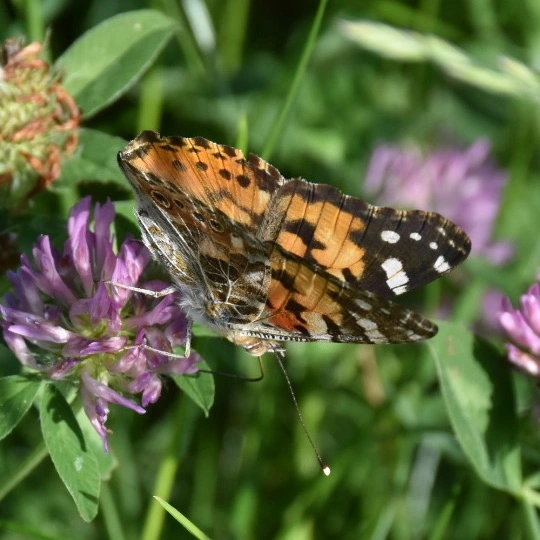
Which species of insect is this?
Vanessa cardui
